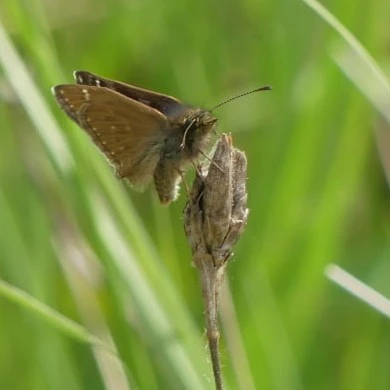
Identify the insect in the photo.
Erynnis tages
